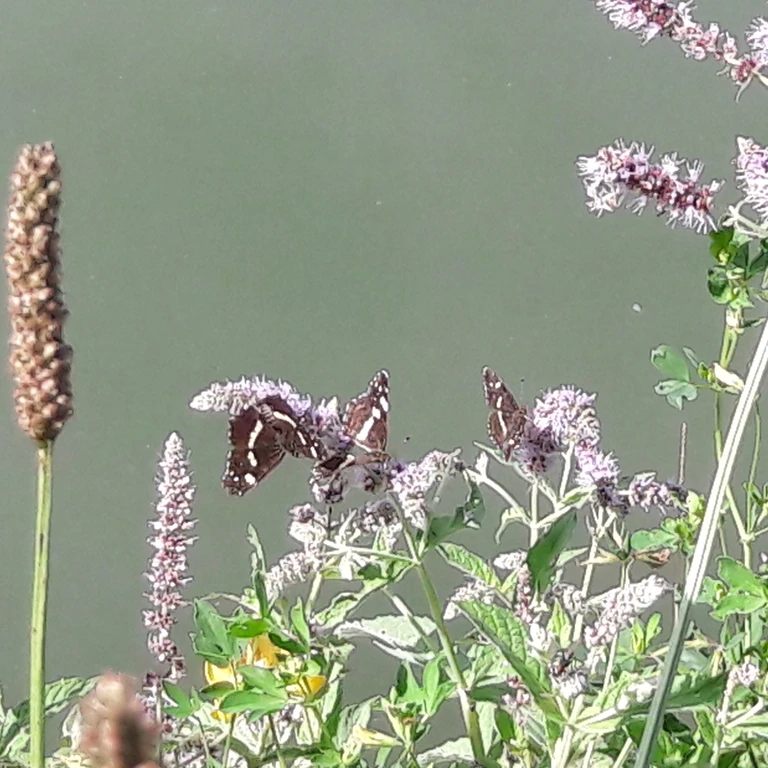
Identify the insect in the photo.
Araschnia levana
